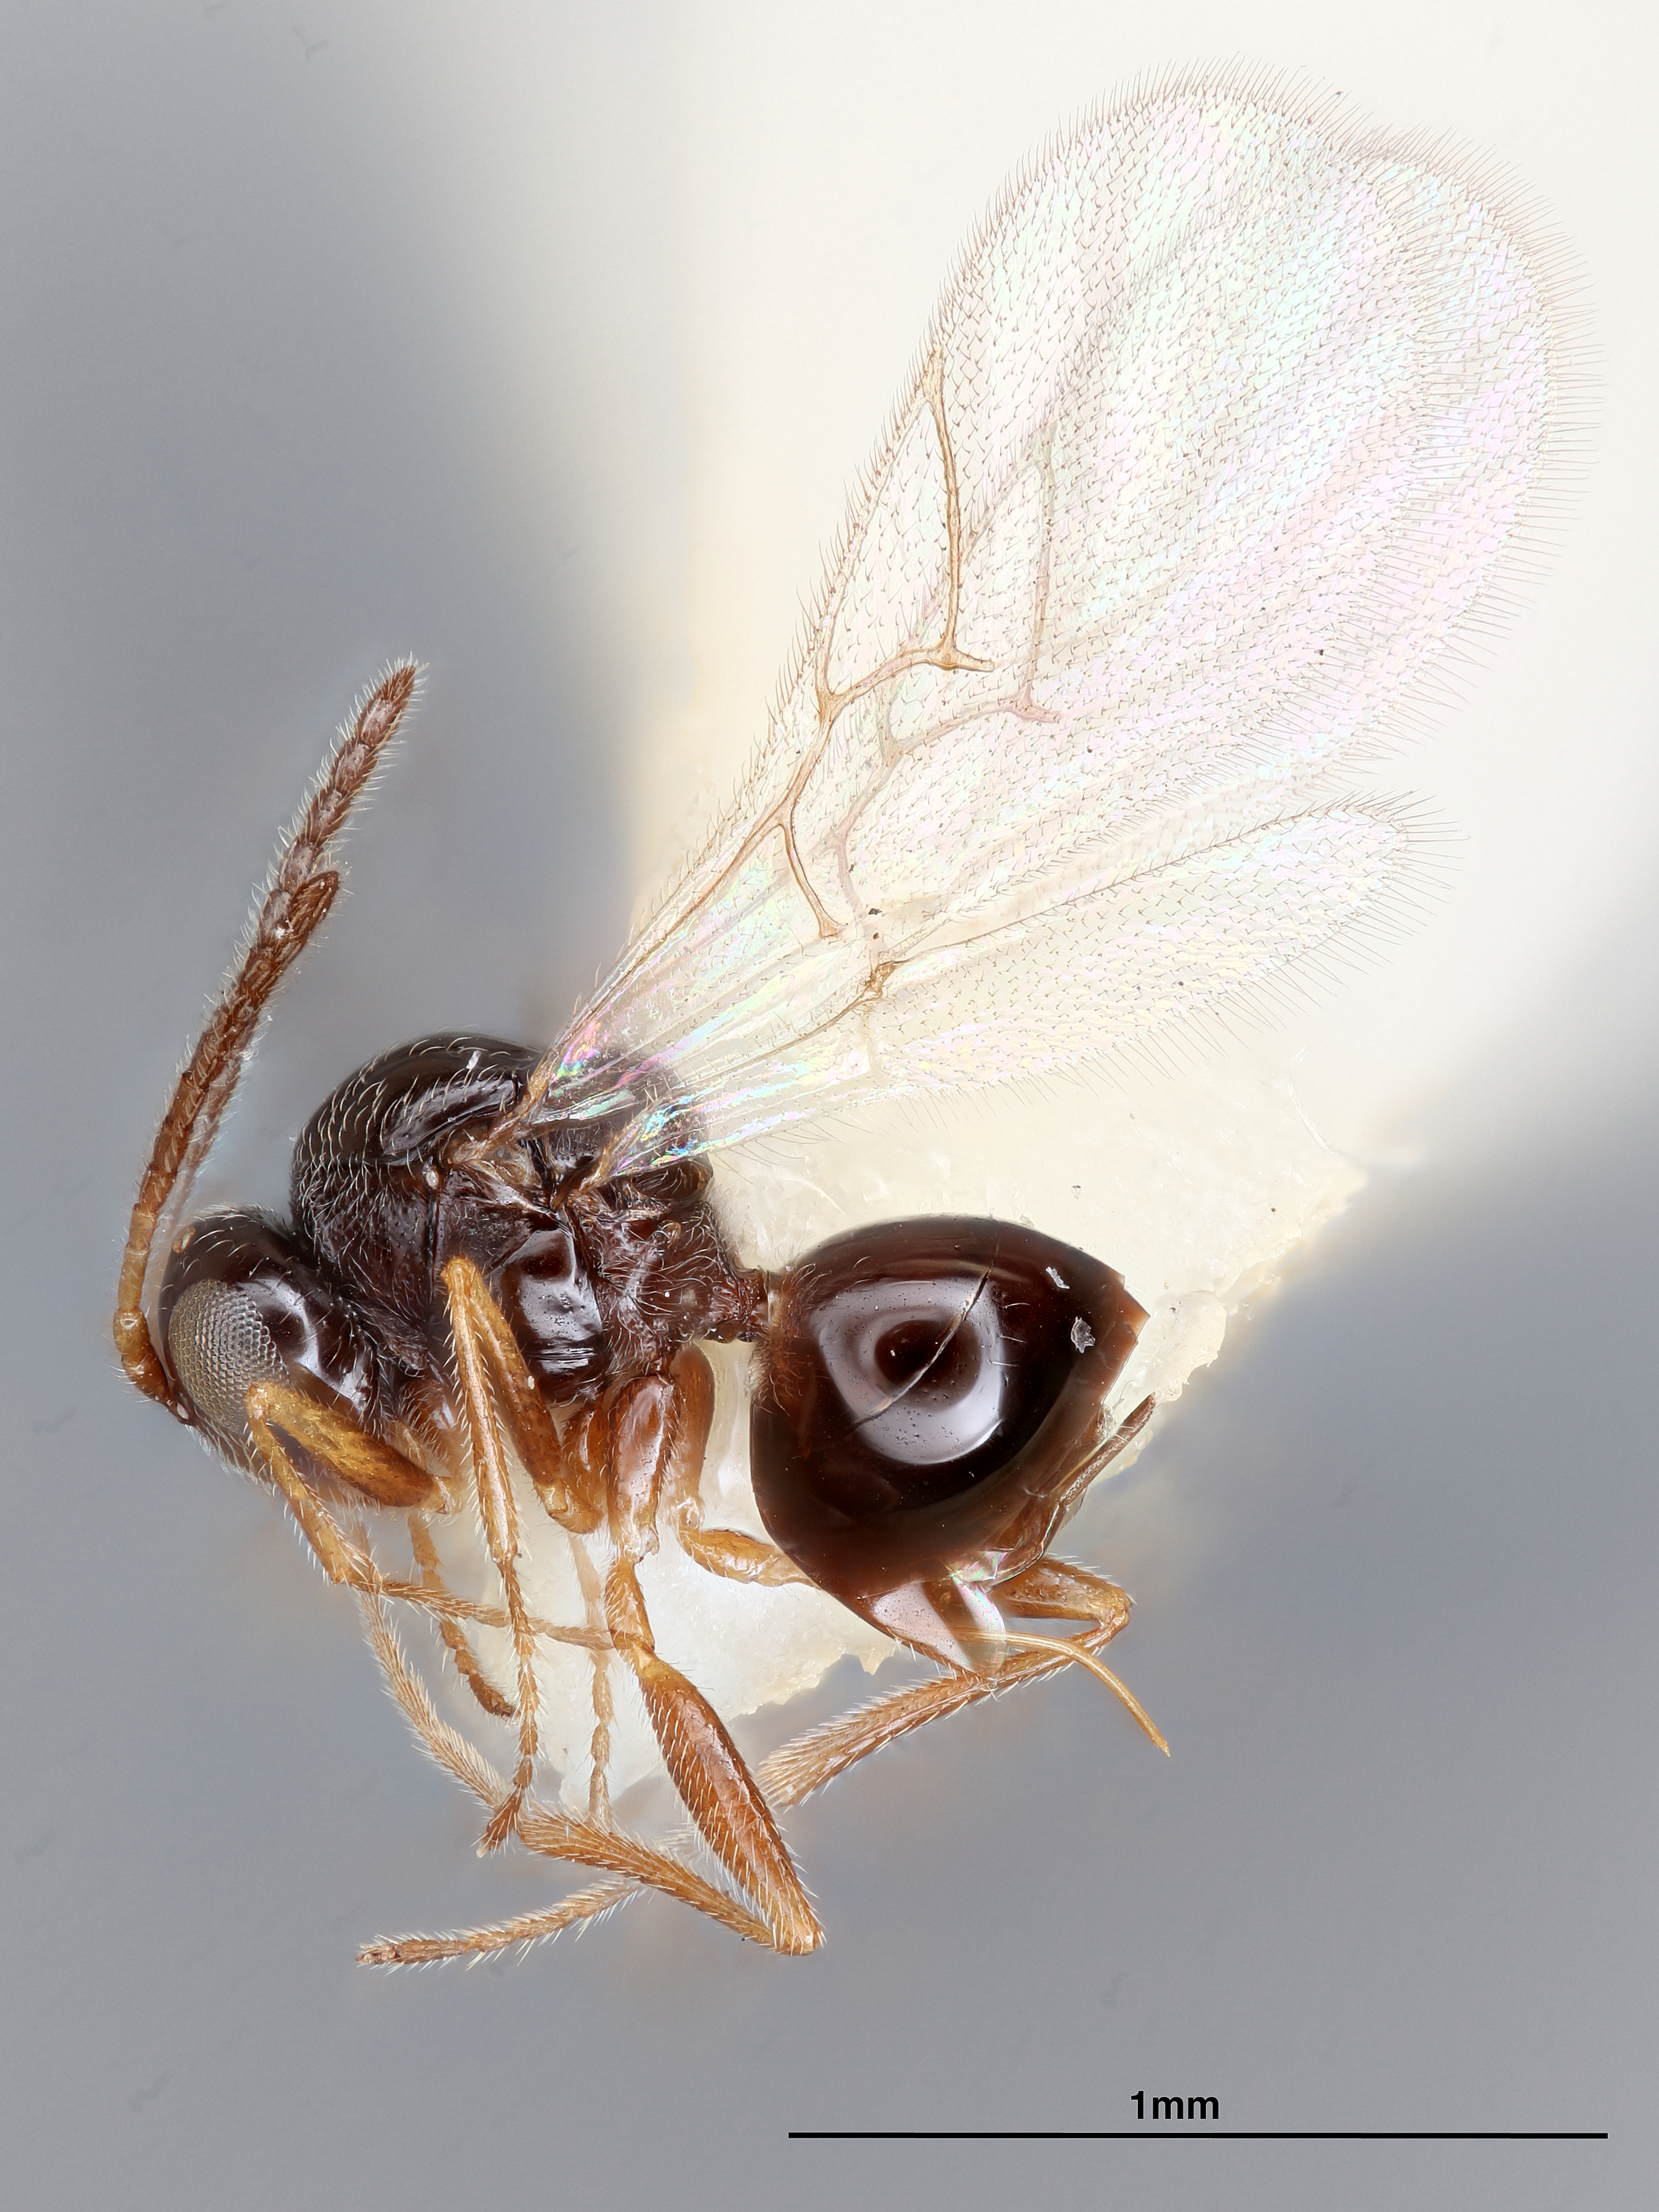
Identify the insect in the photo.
Phaenoglyphis qutierrezi
